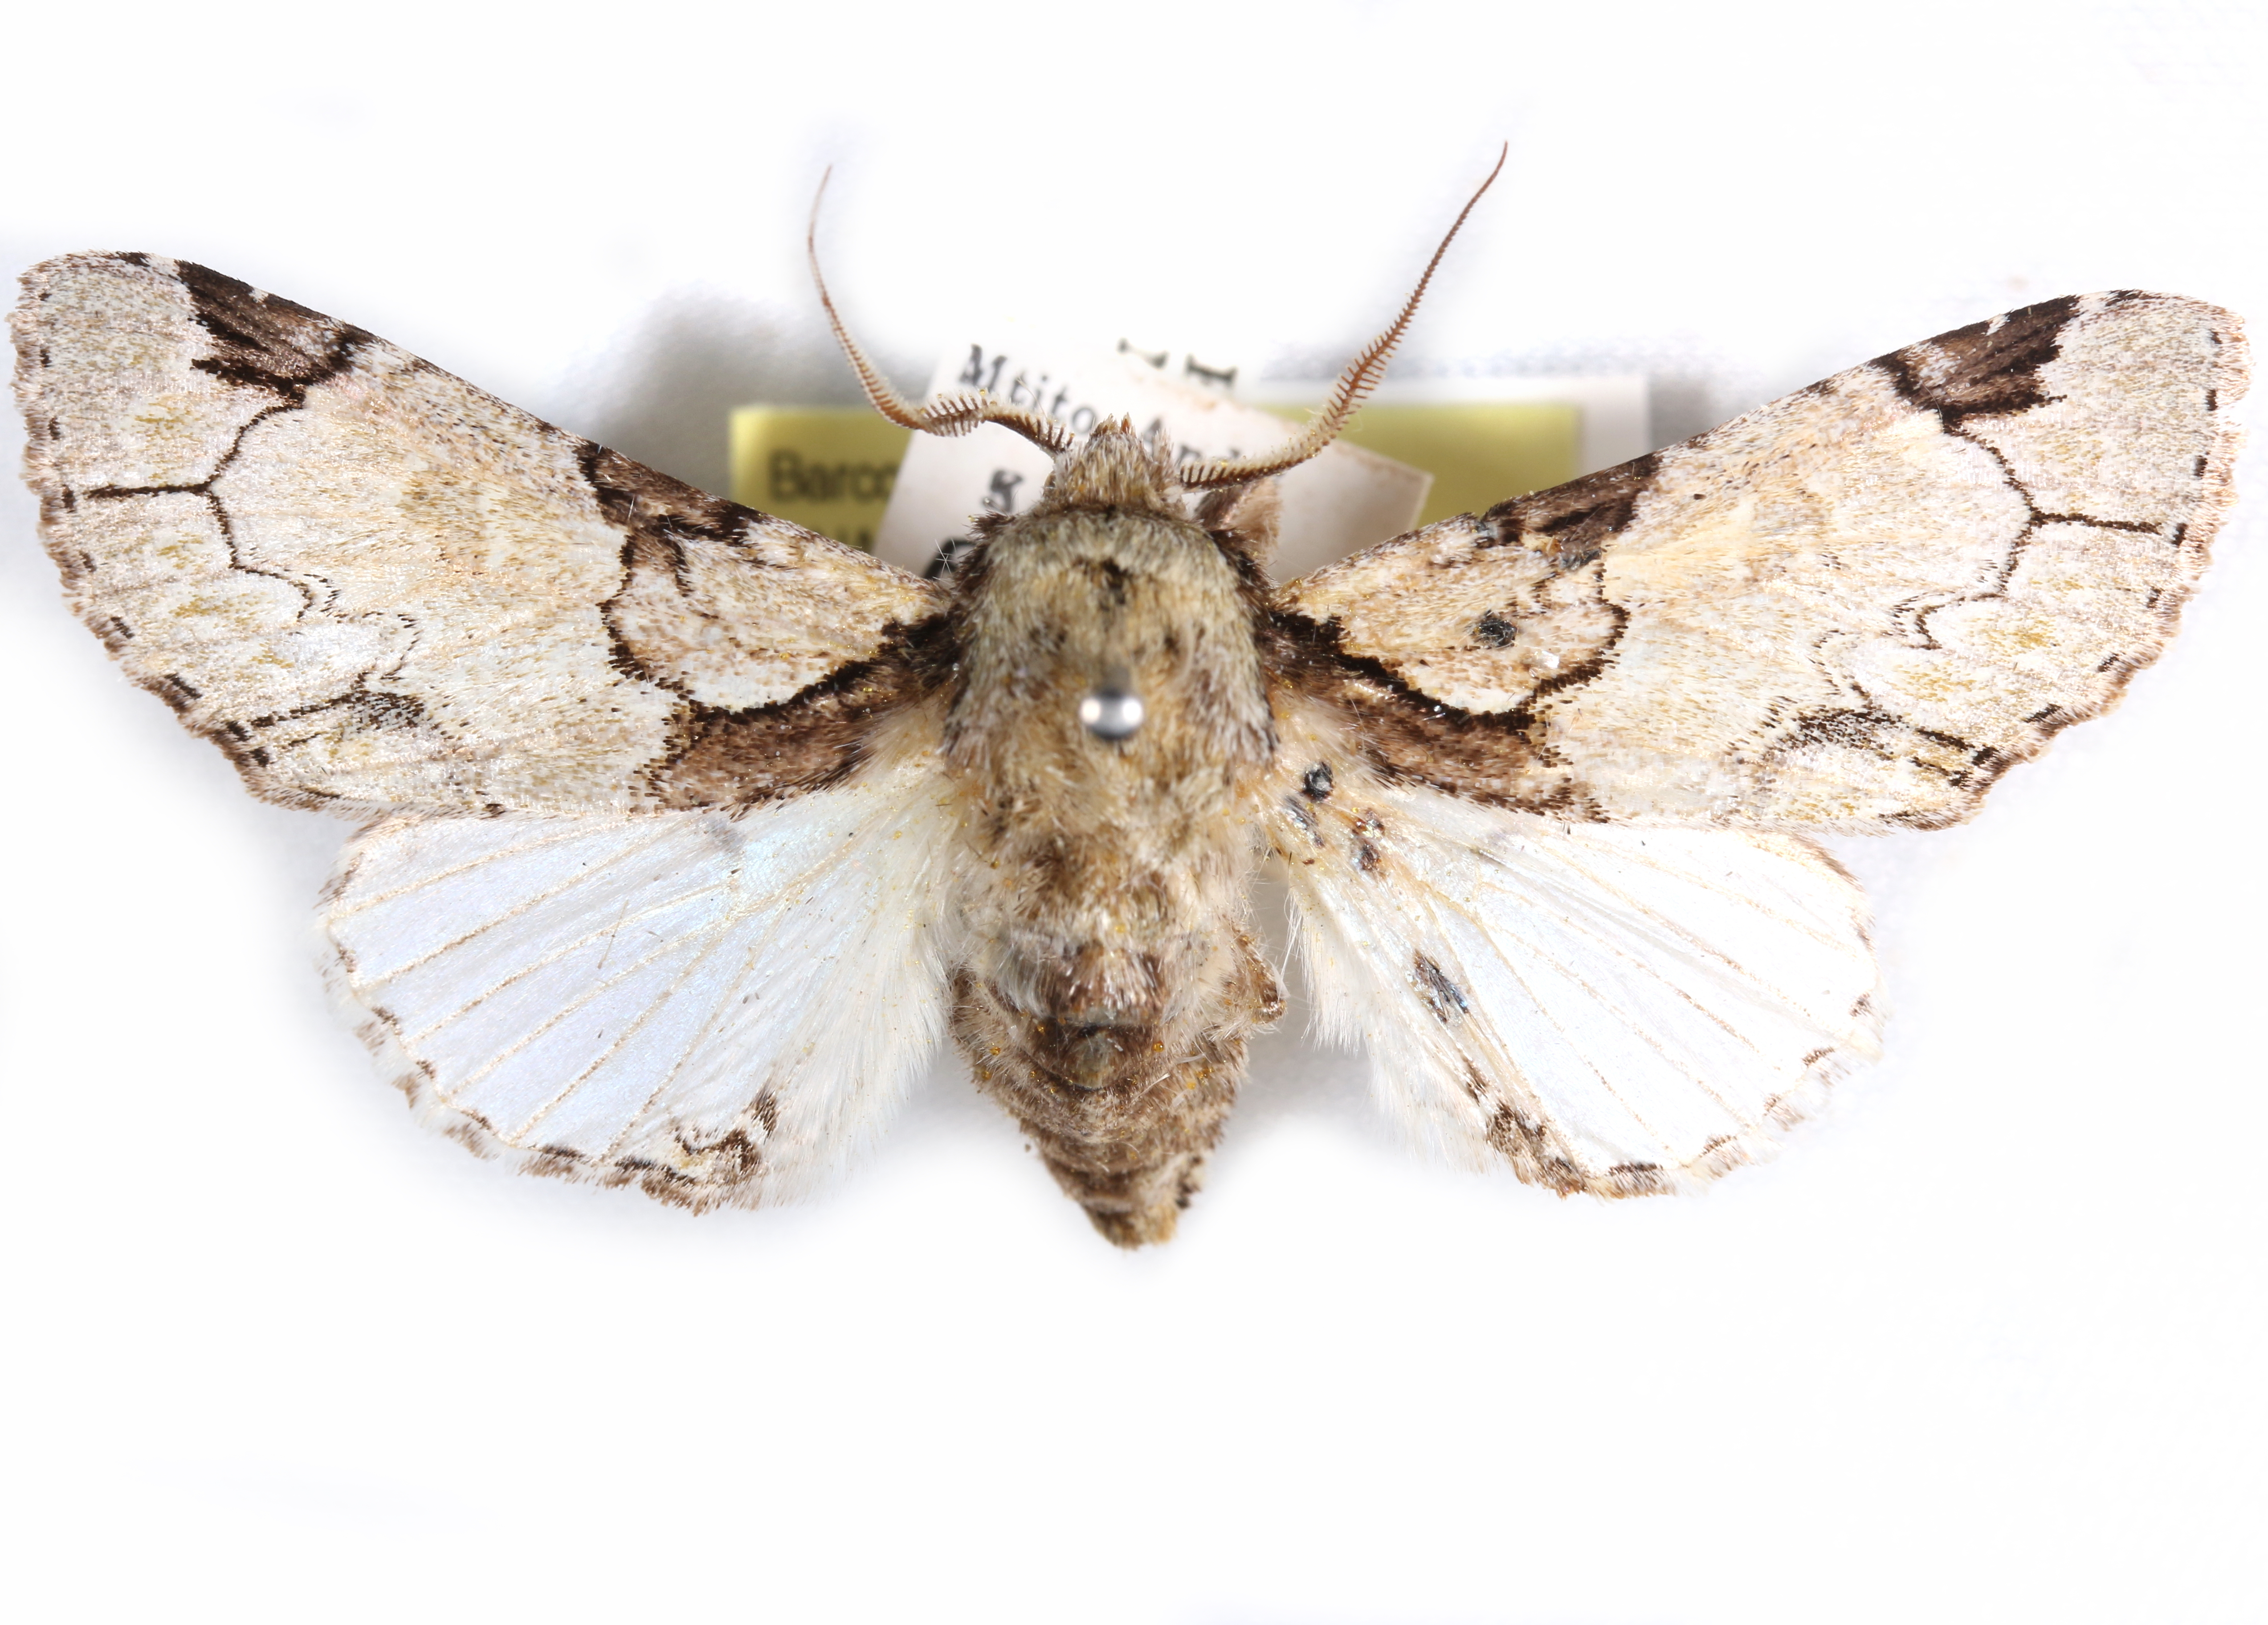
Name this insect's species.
Thiacidas berenice
